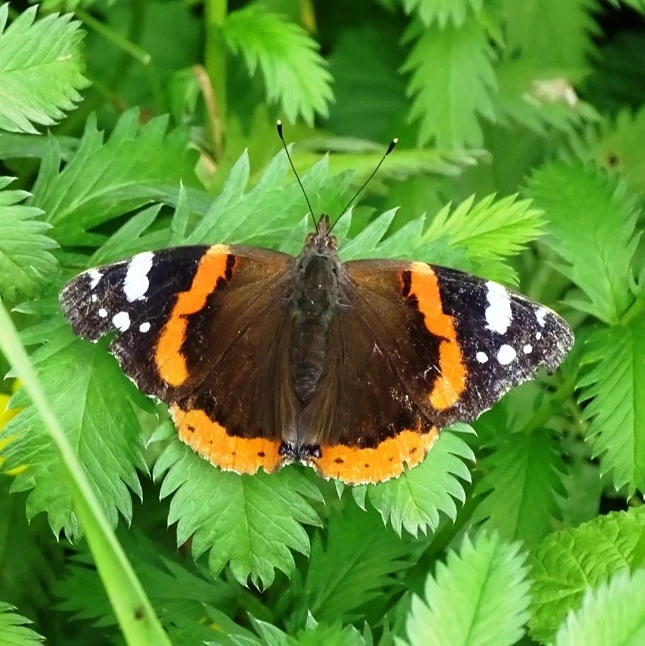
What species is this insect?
Vanessa atalanta
